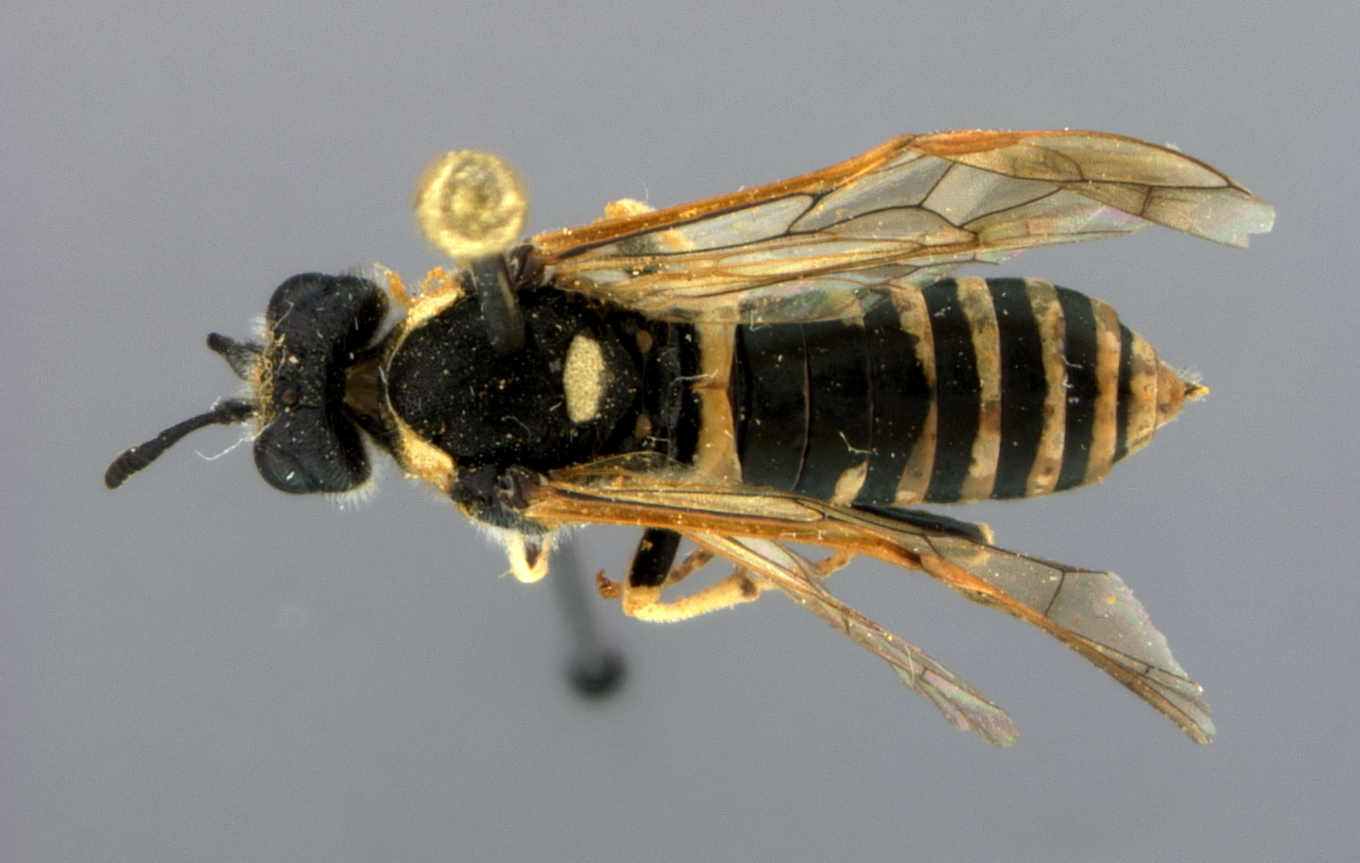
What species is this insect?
Tenthredo subnigriceps
